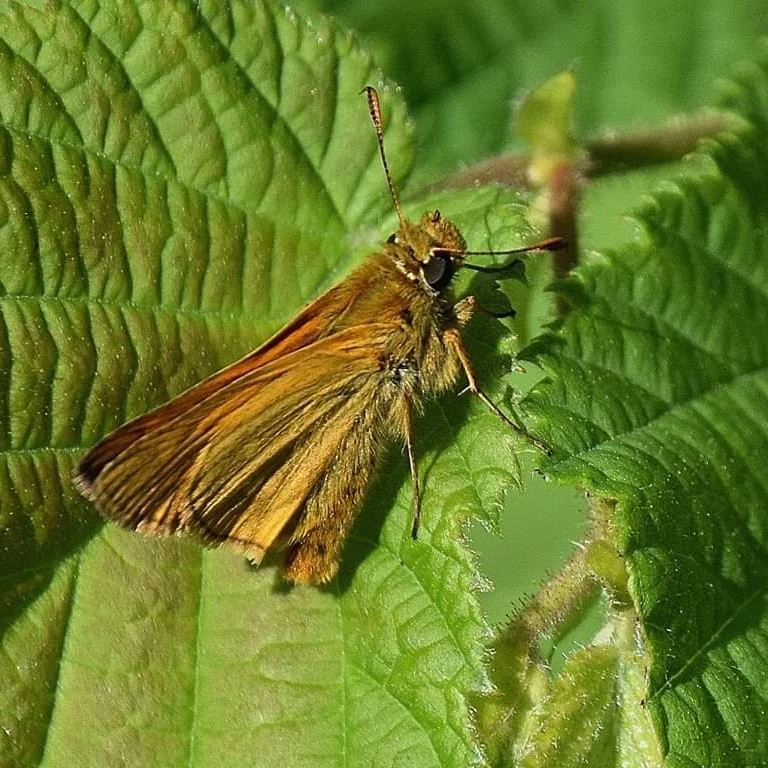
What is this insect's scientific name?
Ochlodes sylvanus (also Ochlodes venata)
